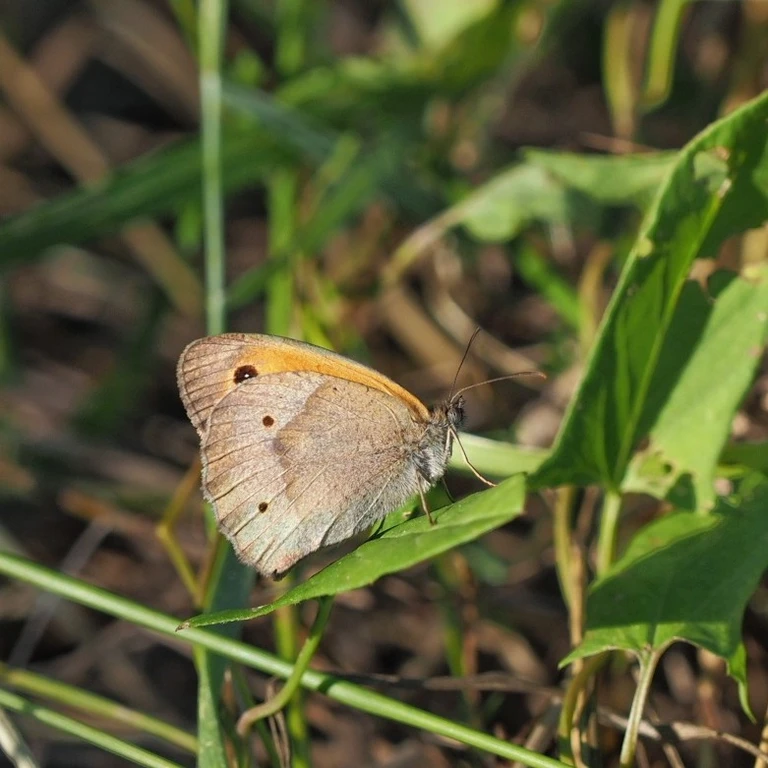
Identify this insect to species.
Maniola jurtina
